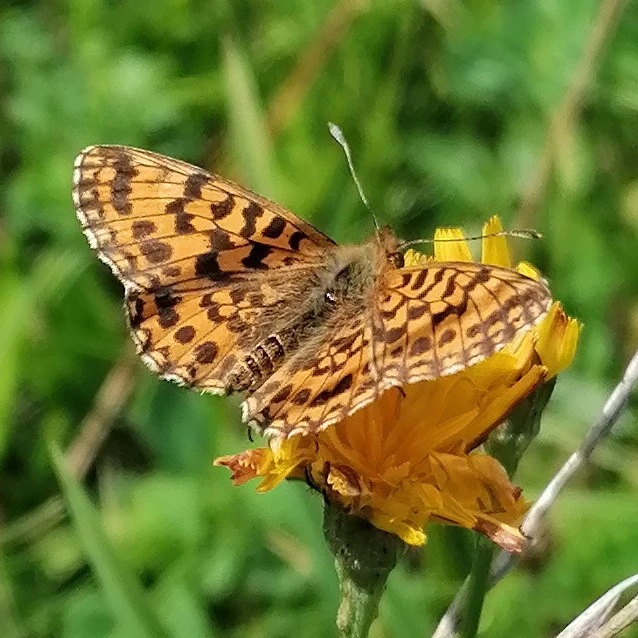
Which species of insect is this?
Boloria dia
